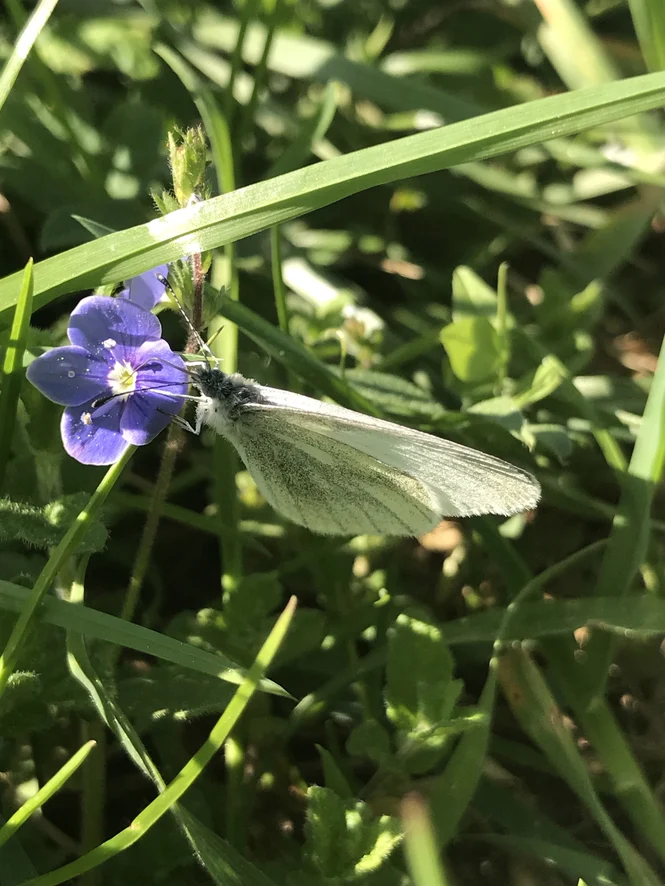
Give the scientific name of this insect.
Leptidea sinapis/juvernica
